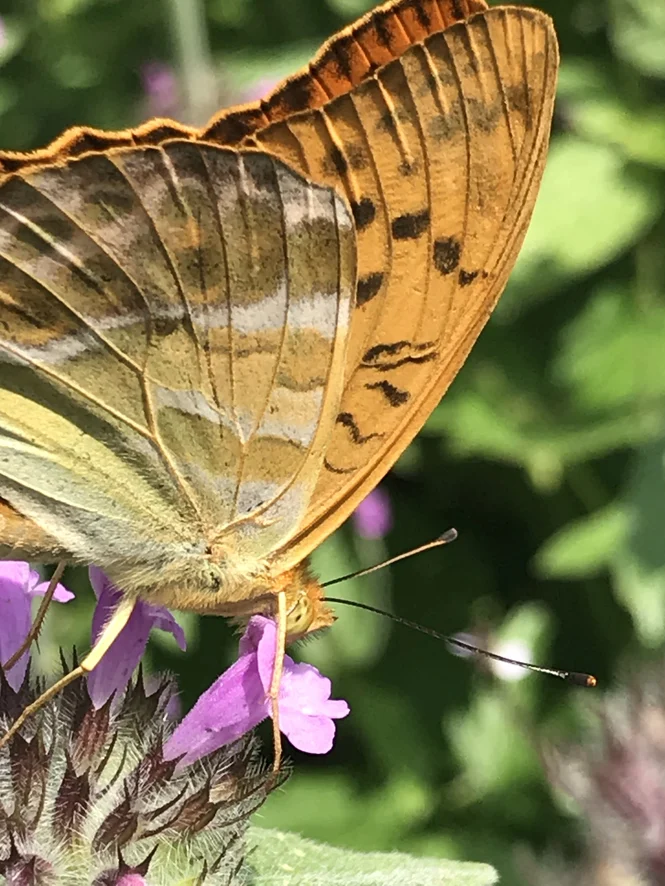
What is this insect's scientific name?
Argynnis paphia
